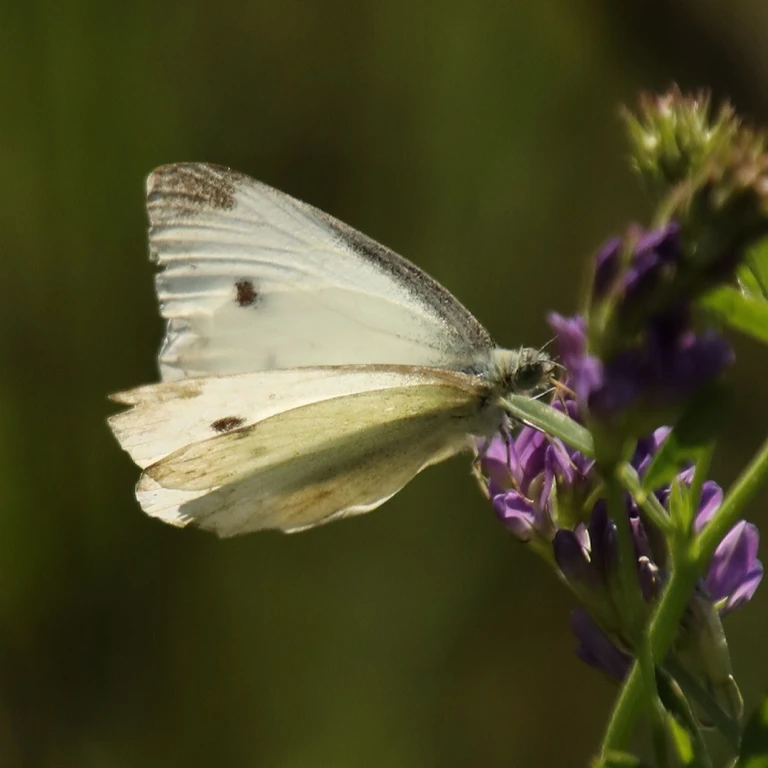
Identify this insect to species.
Pieris rapae
